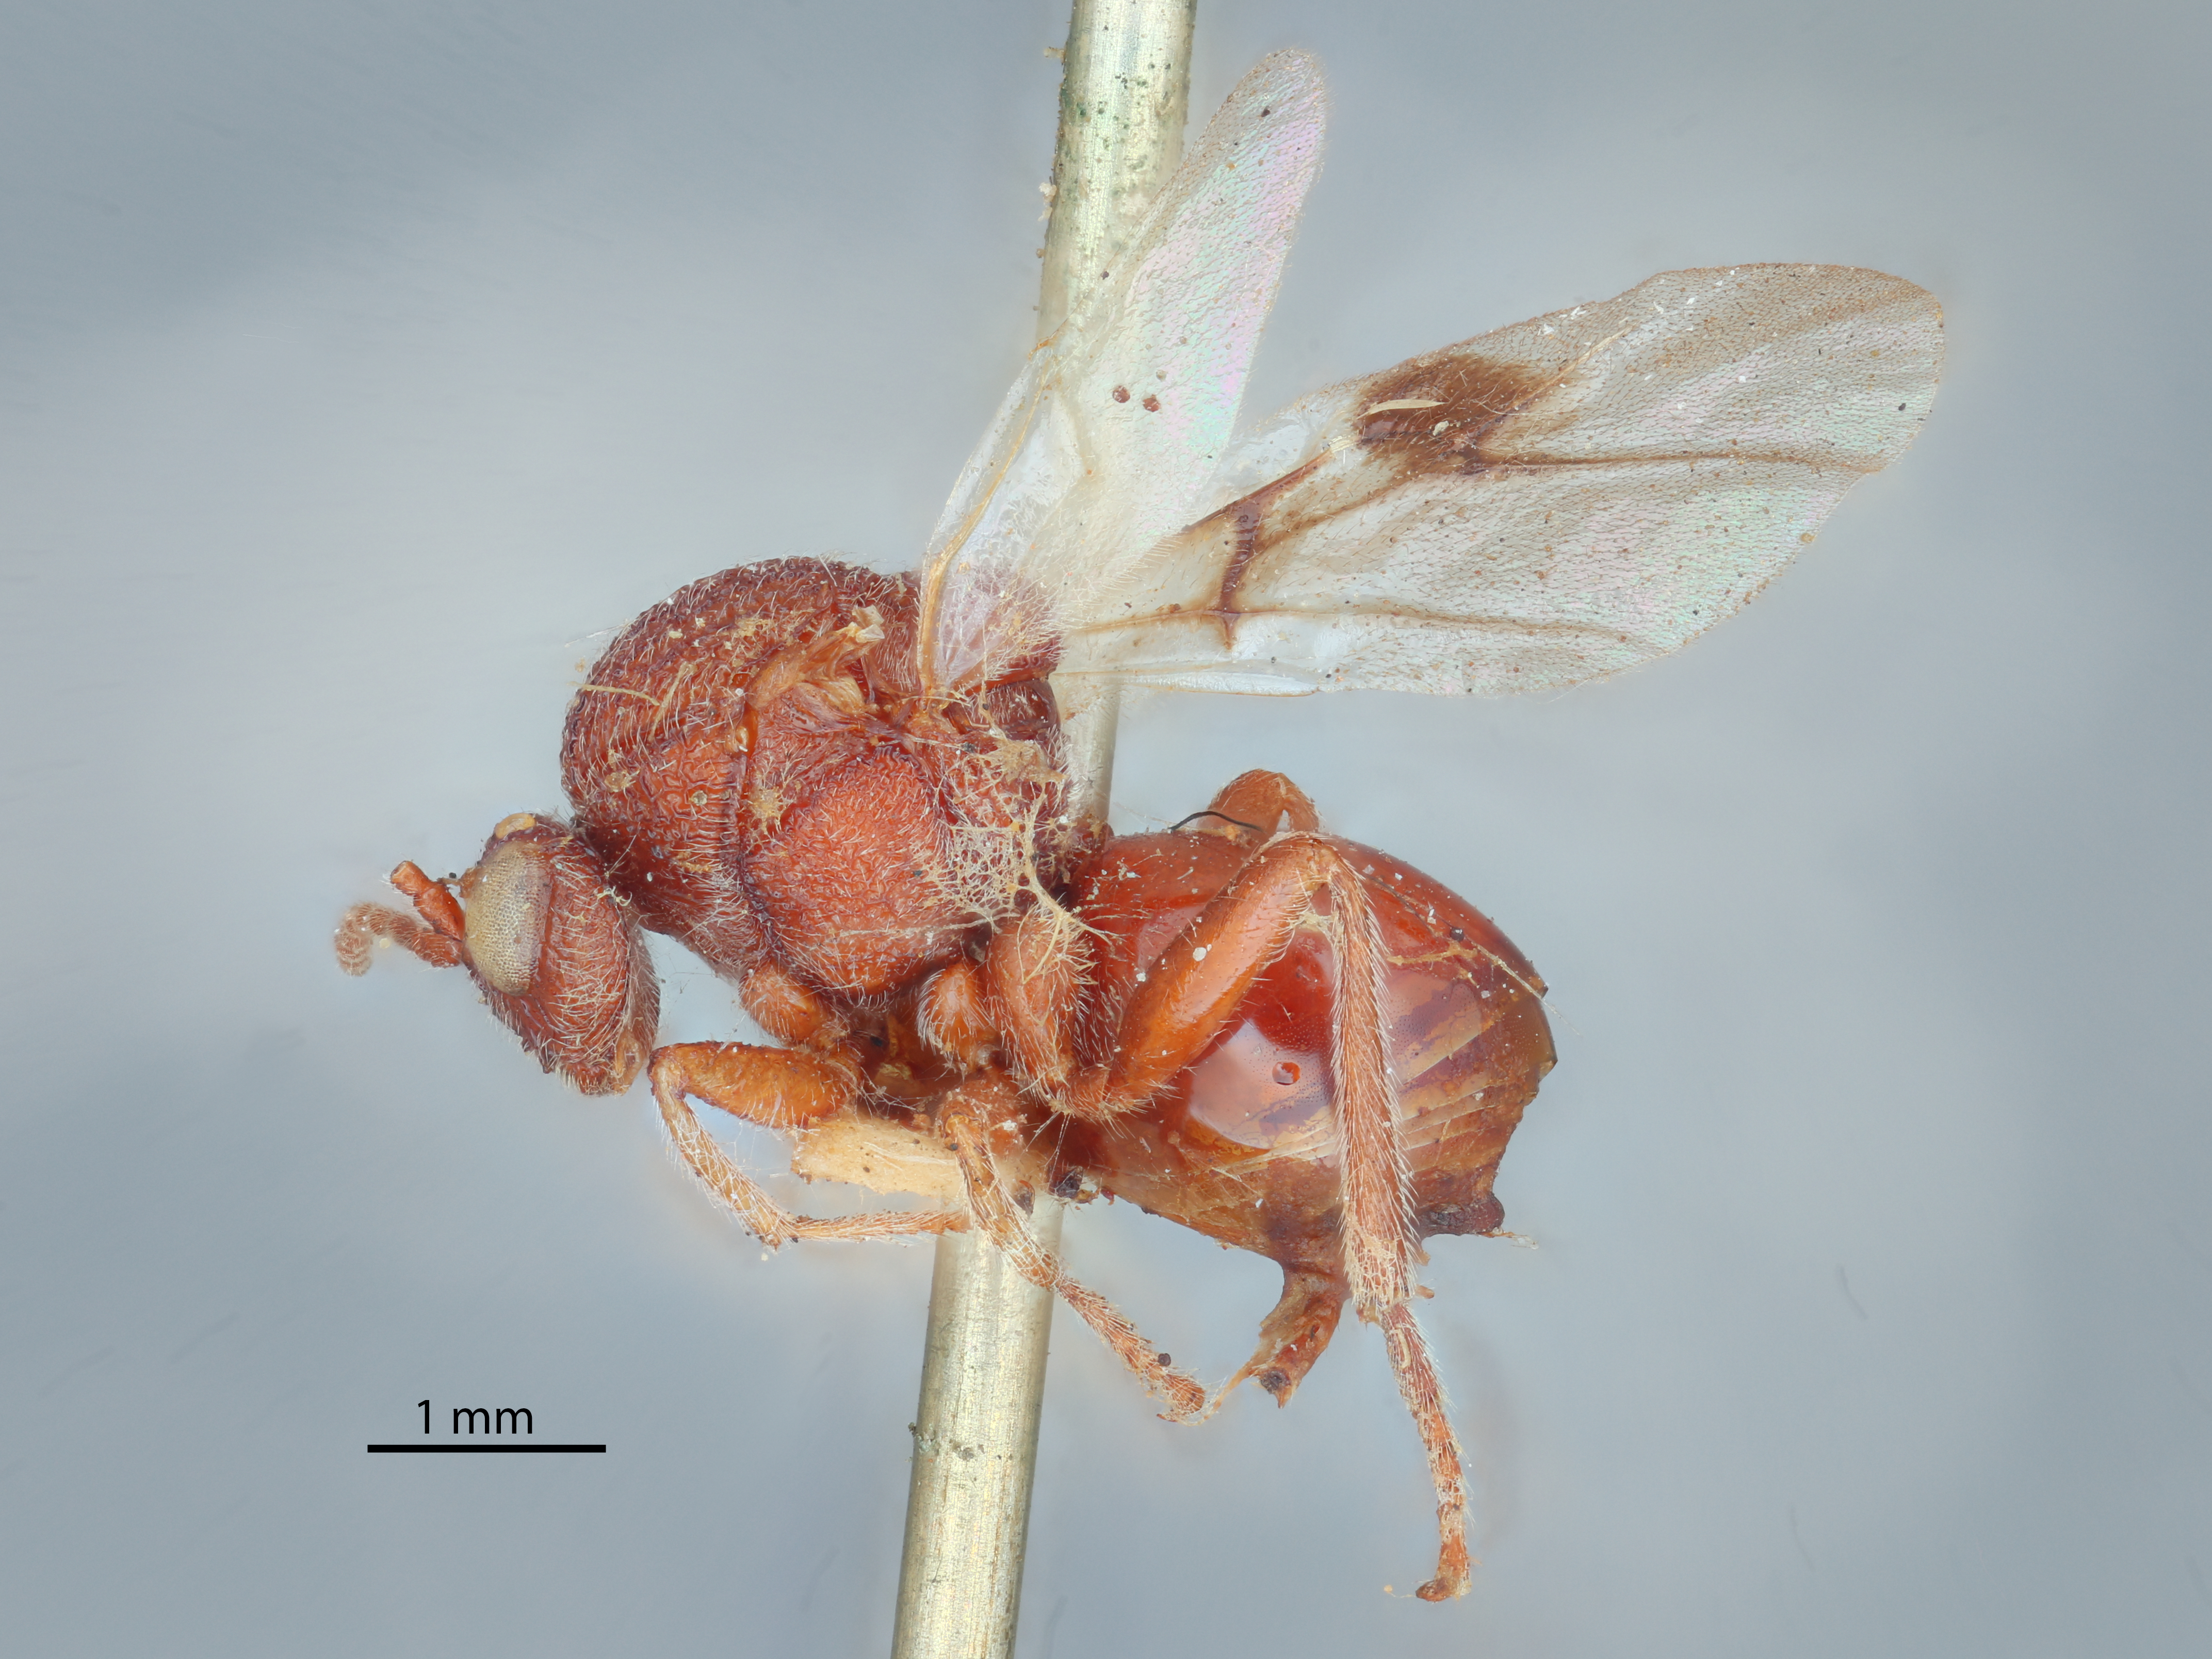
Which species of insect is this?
Cynips quercus
